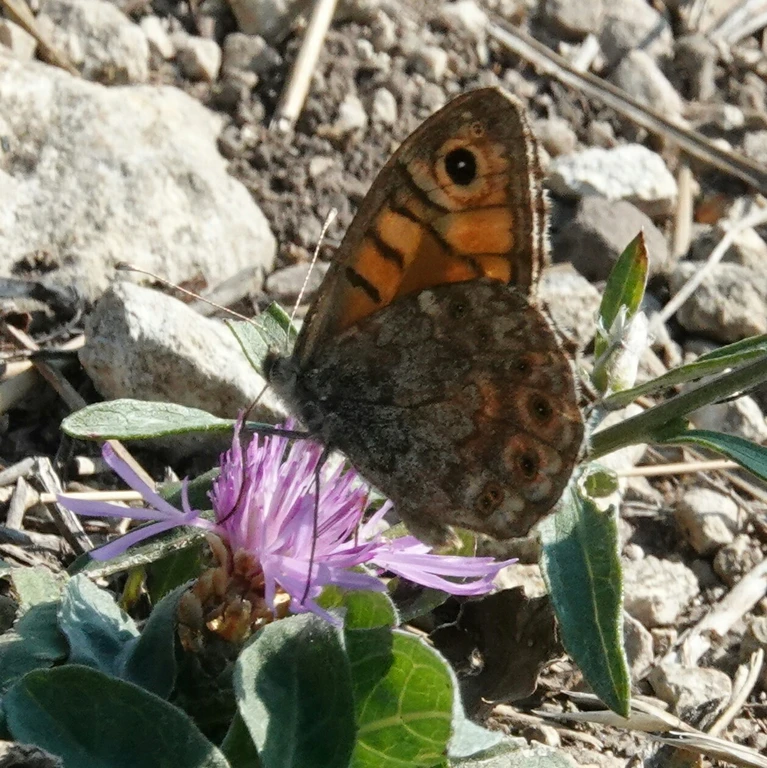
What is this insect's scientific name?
Lasiommata megera (also Pararge megera)
